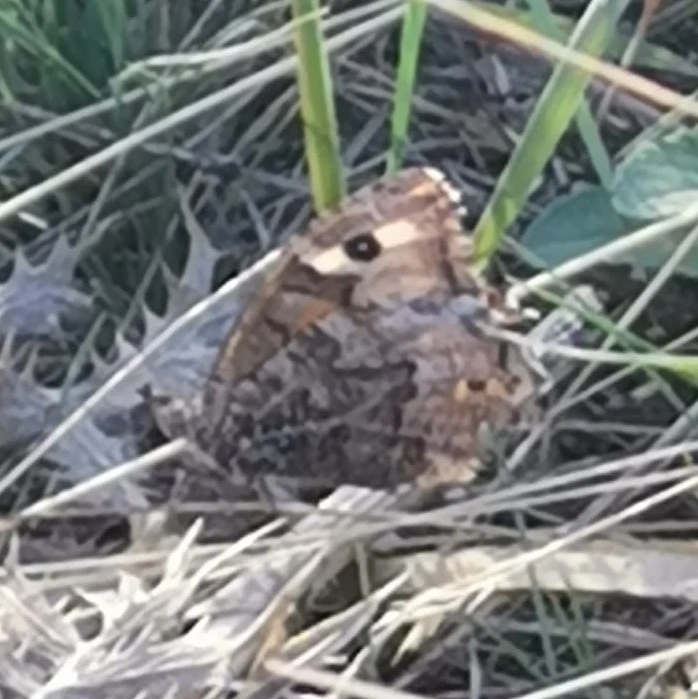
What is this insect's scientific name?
Hipparchia semele
